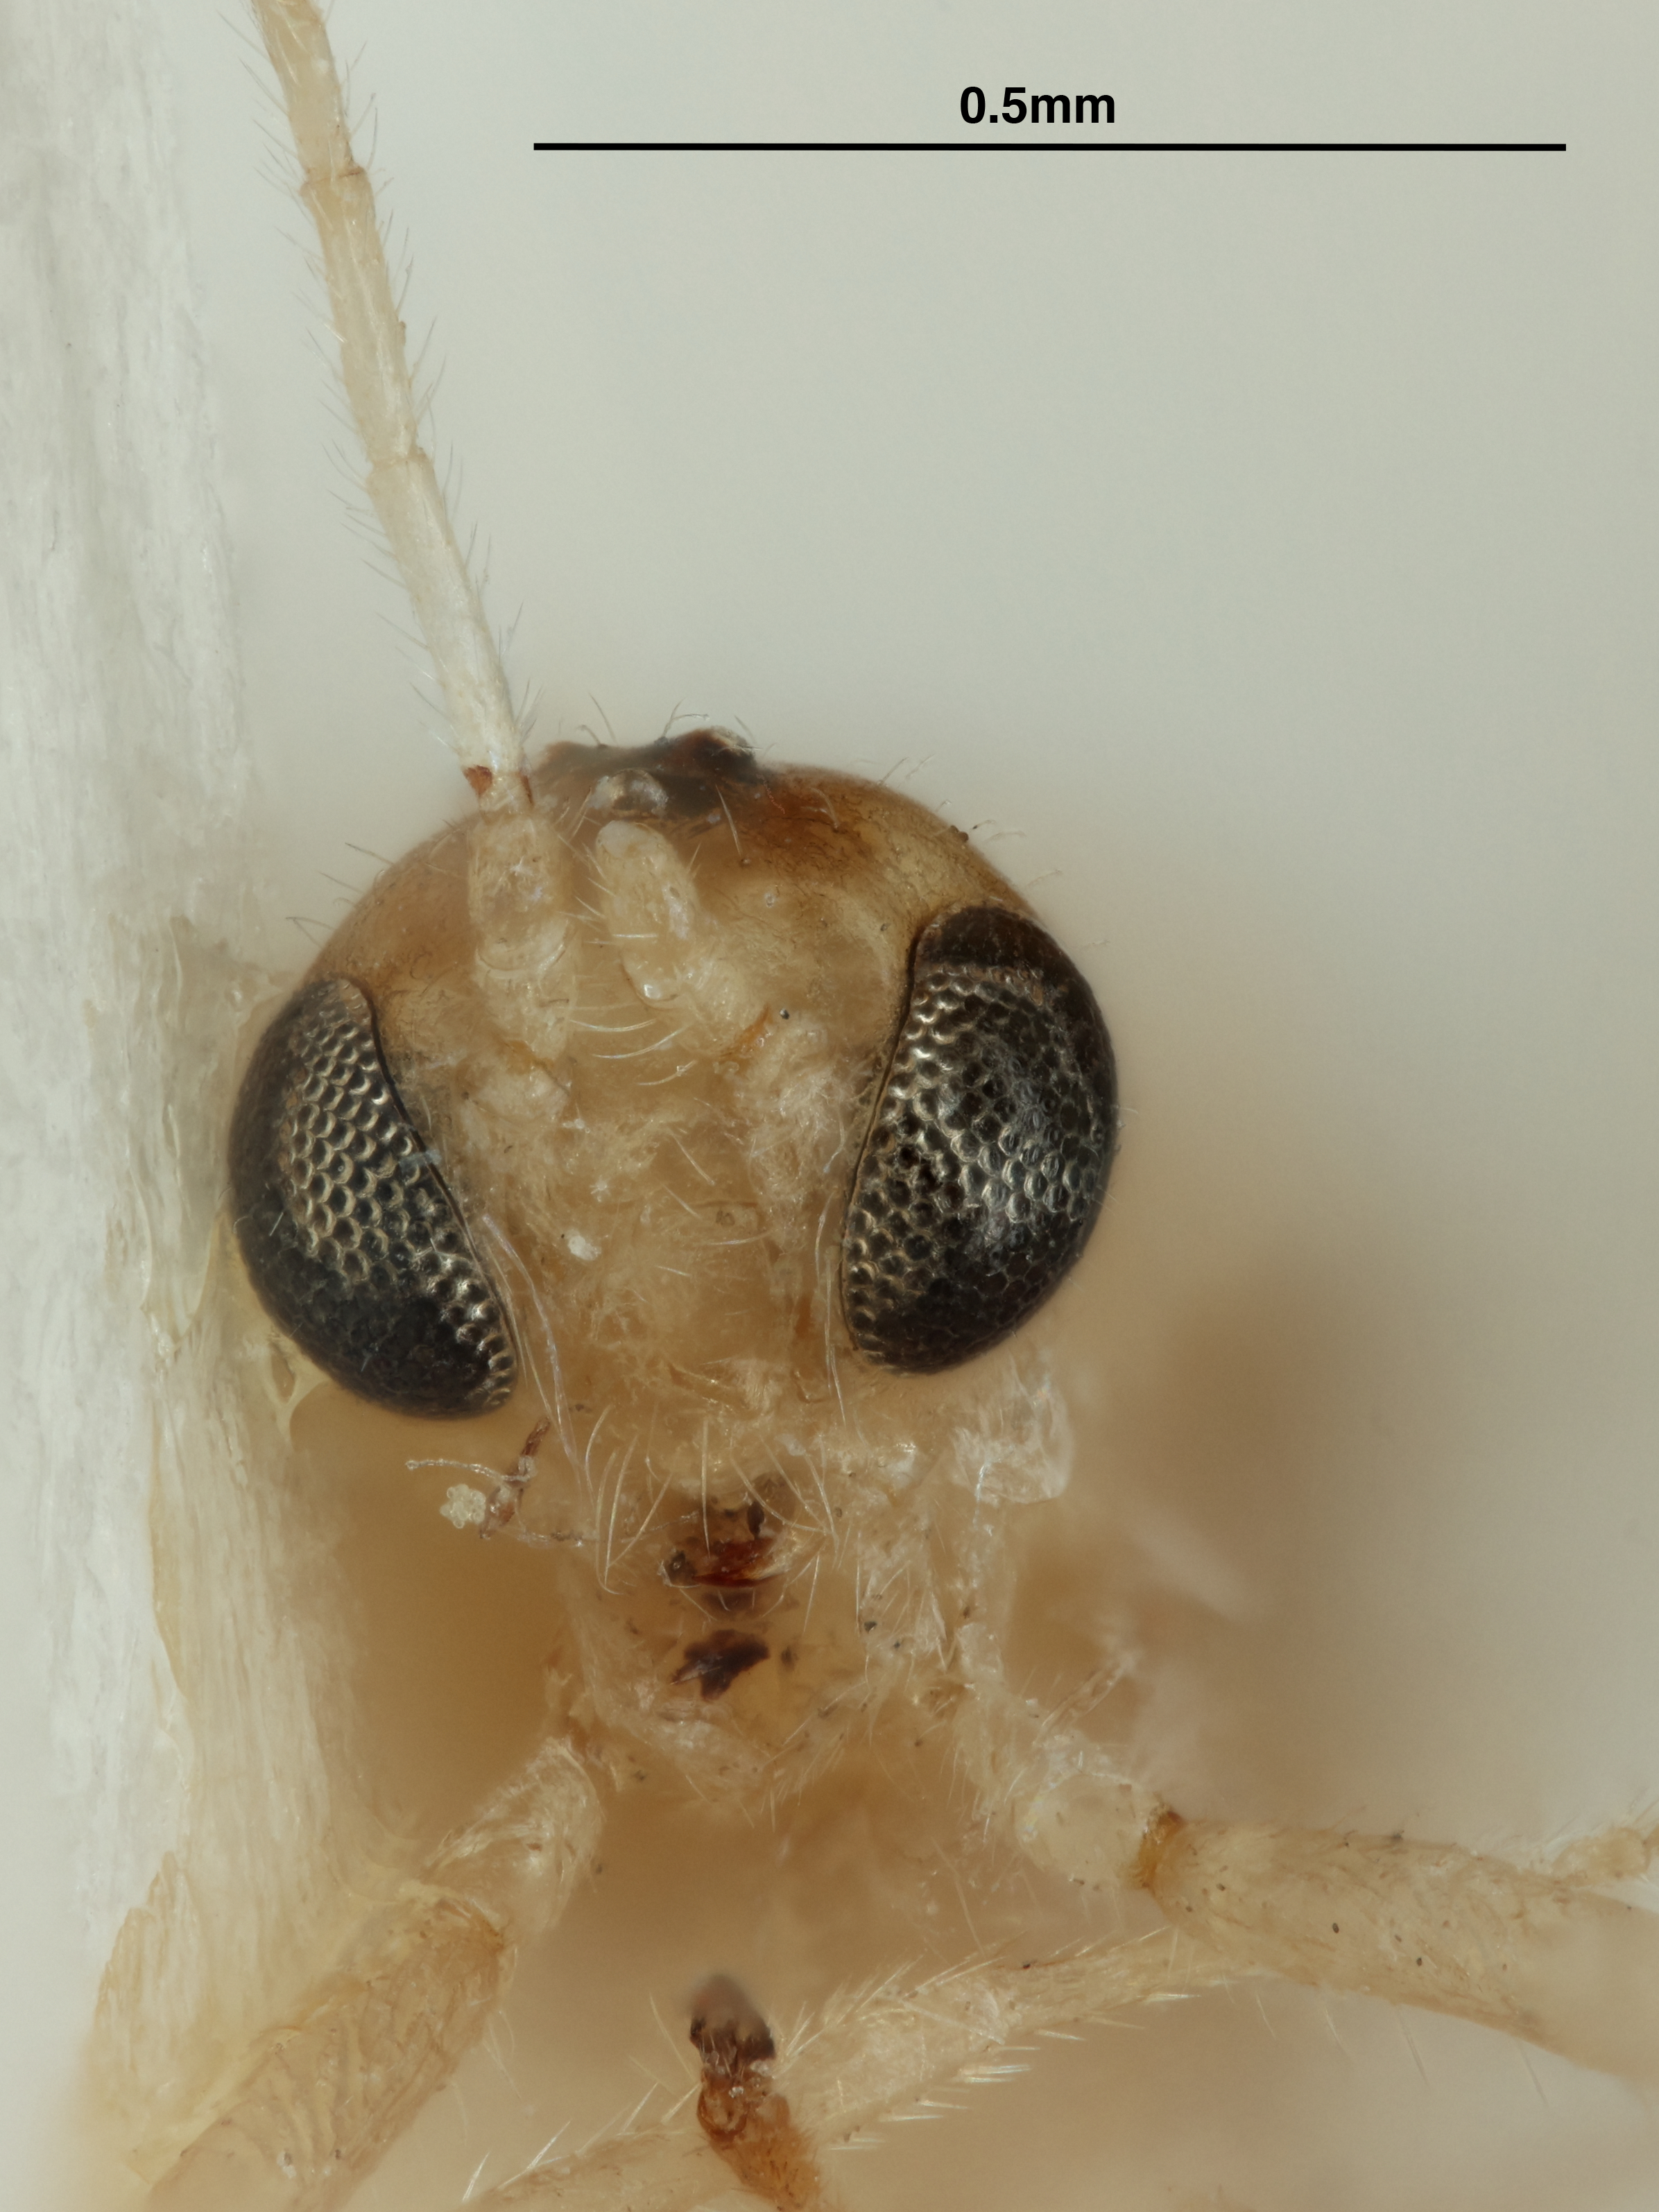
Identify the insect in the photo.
Monoctonus pacifica
